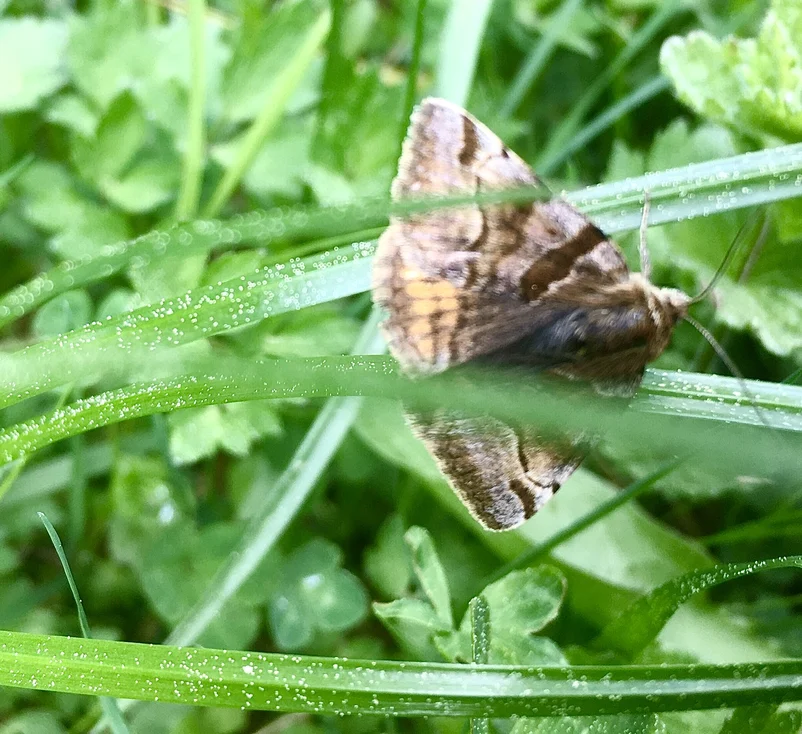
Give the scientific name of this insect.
Euclidia glyphica
